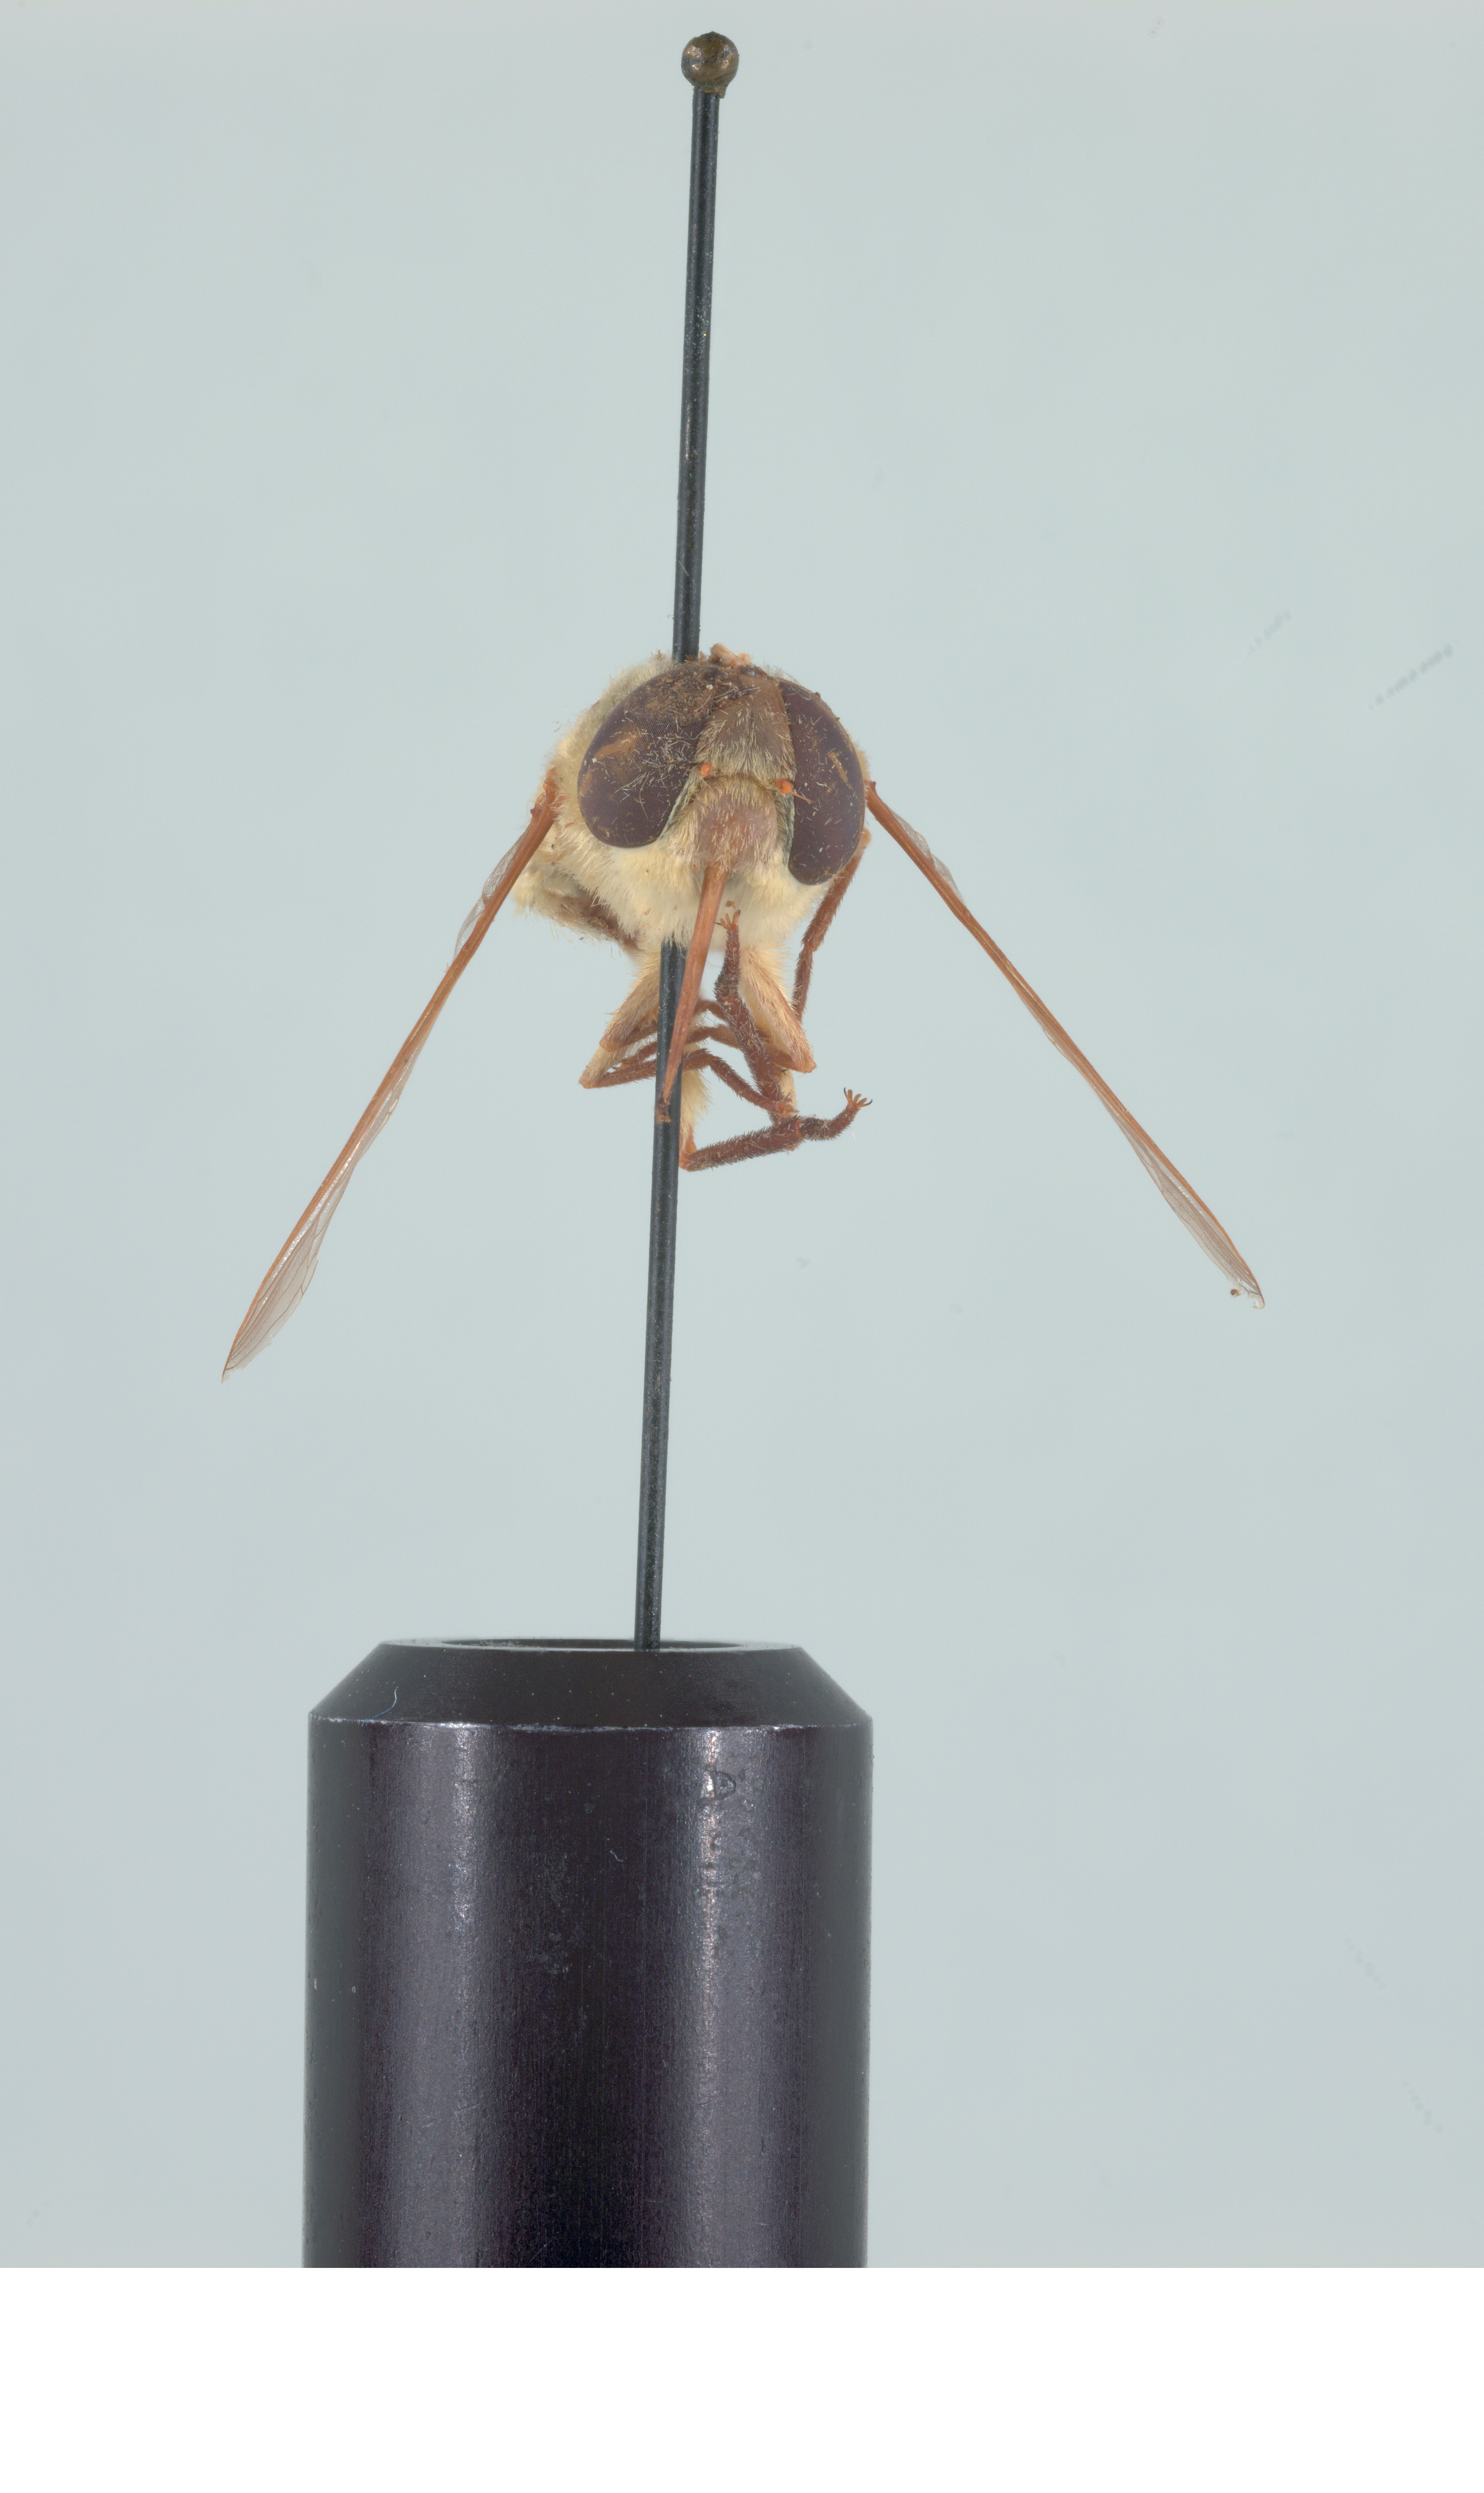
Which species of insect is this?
Neorhynchocephalus volaticus
